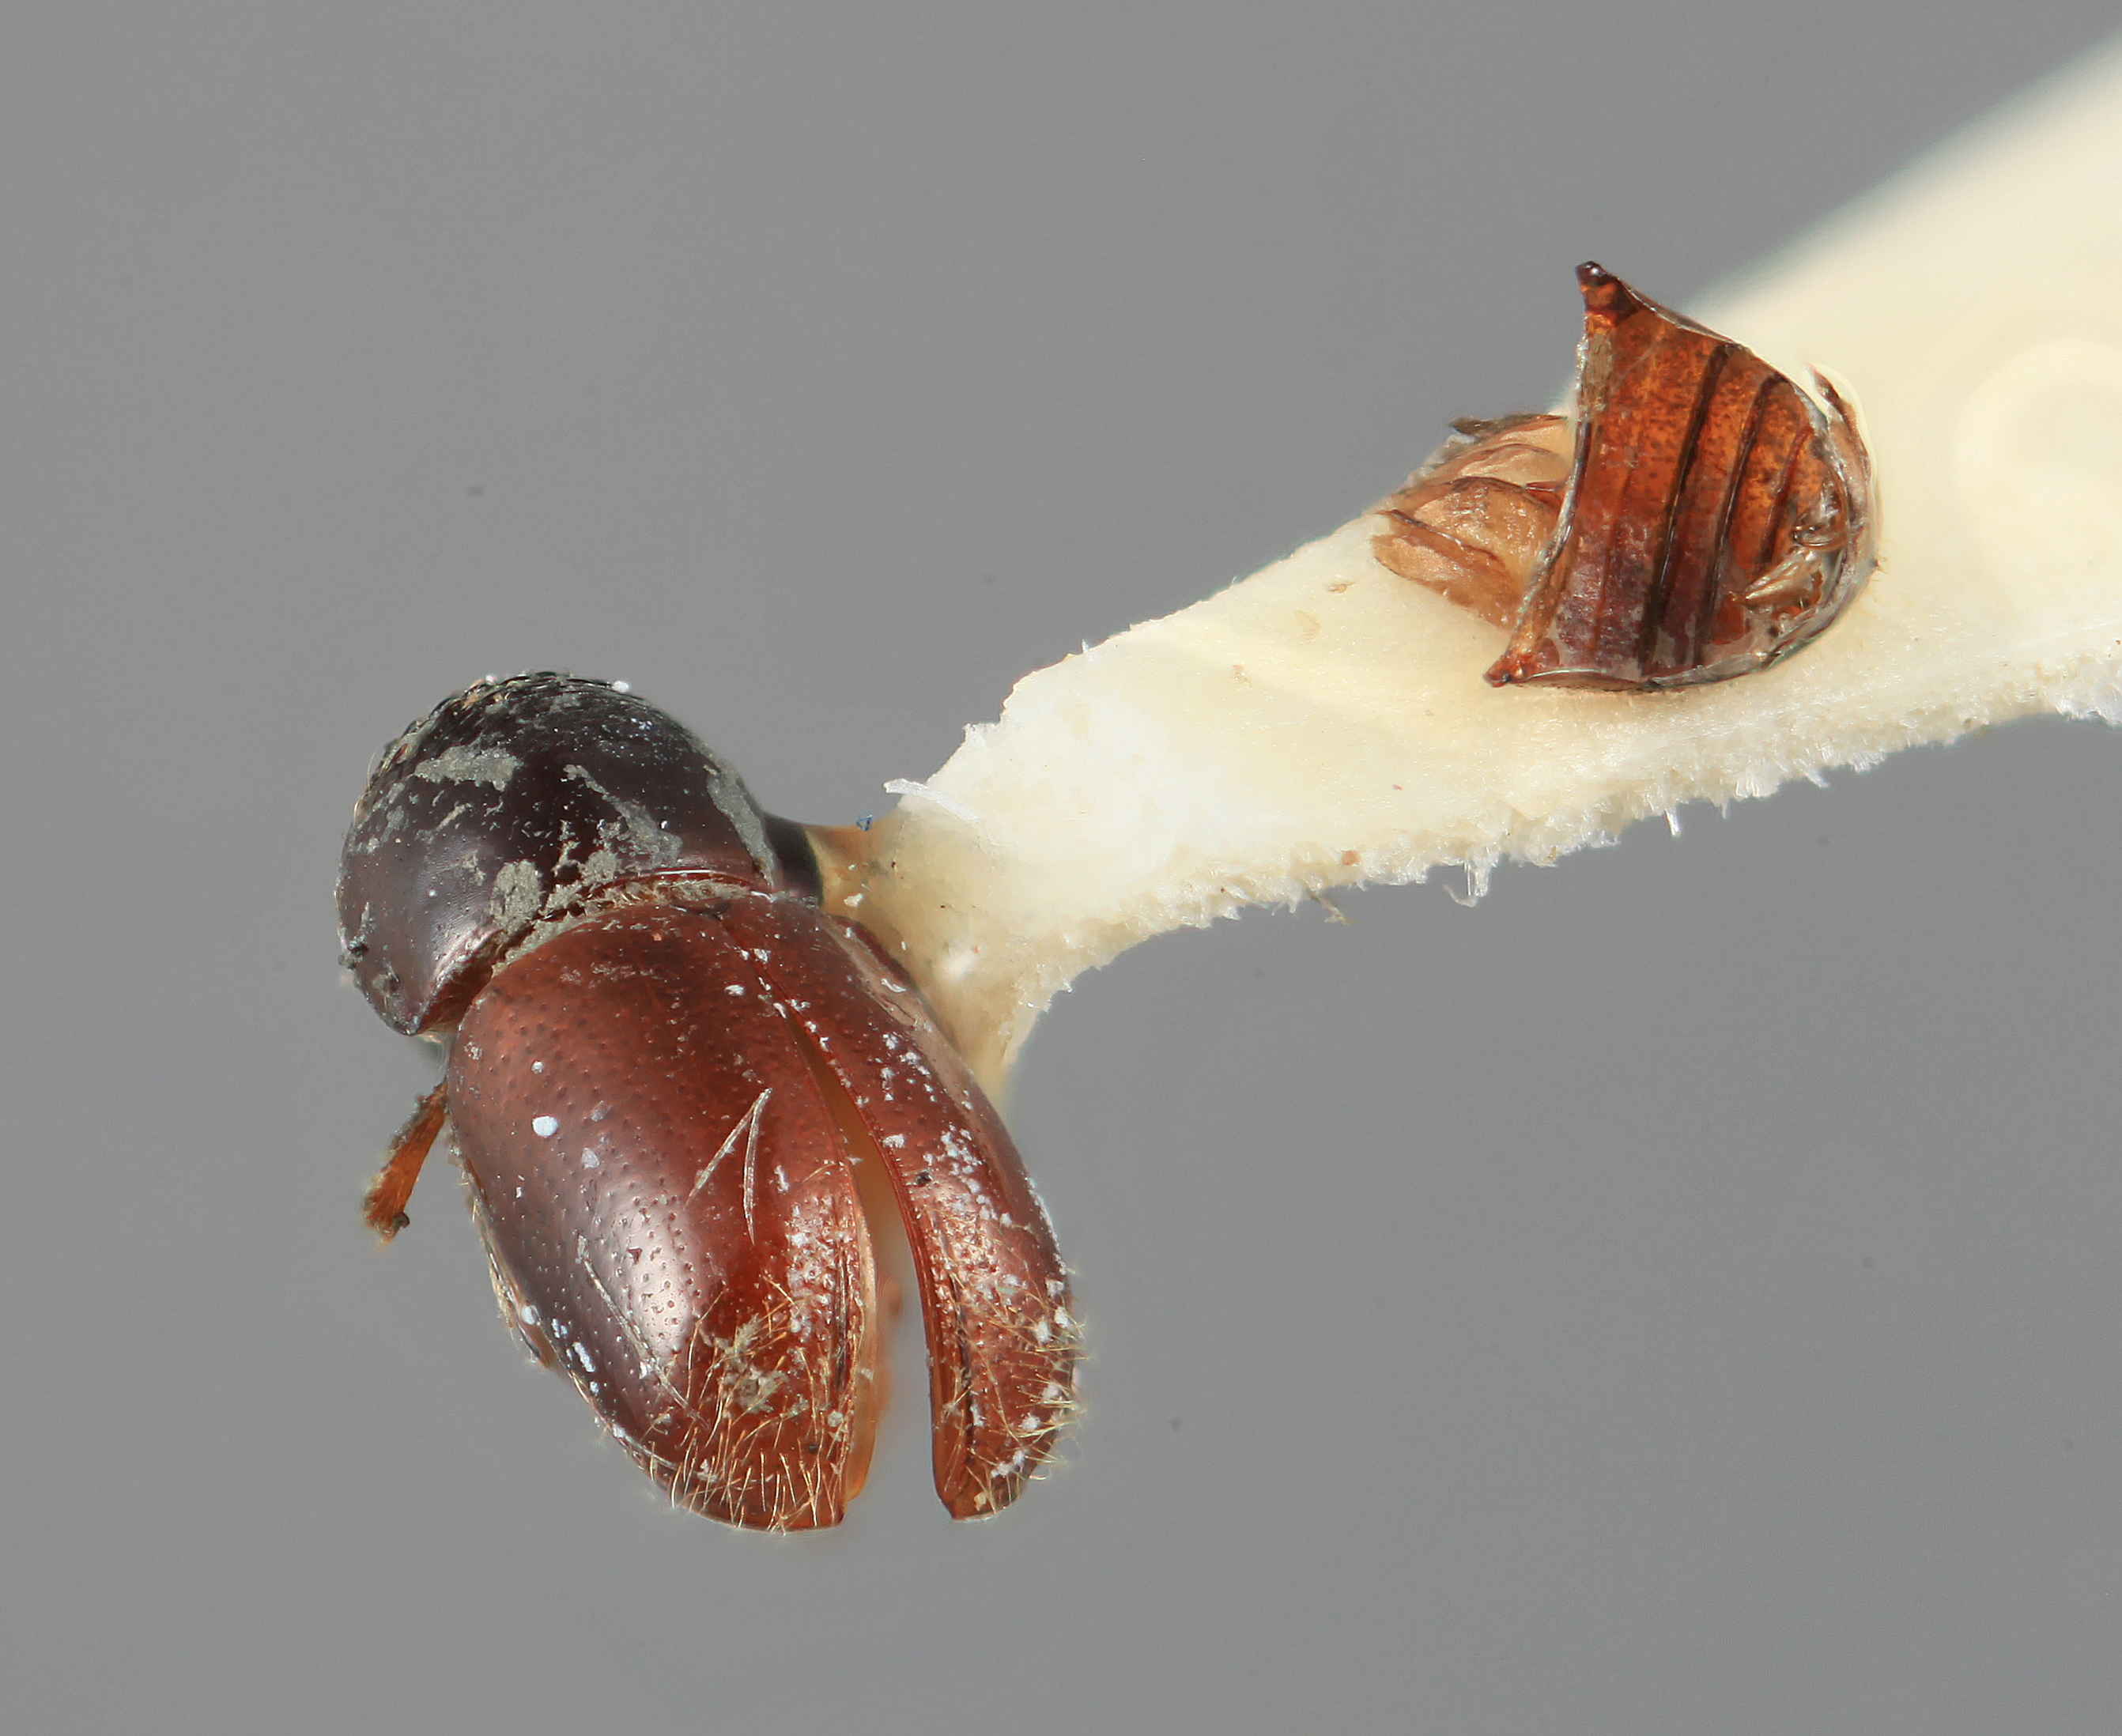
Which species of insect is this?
Corthyloxiphus willei
